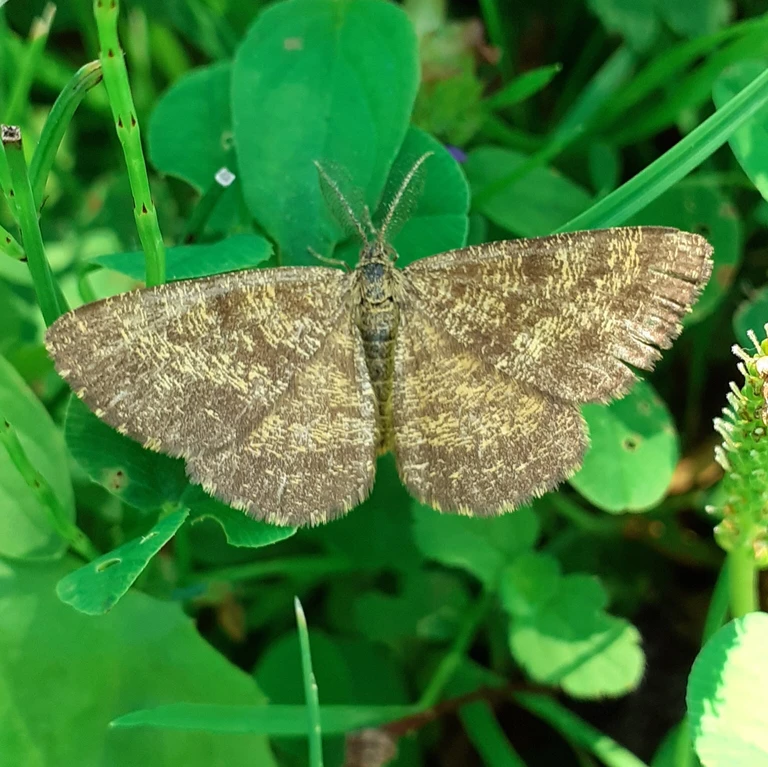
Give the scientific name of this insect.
Ematurga atomaria
